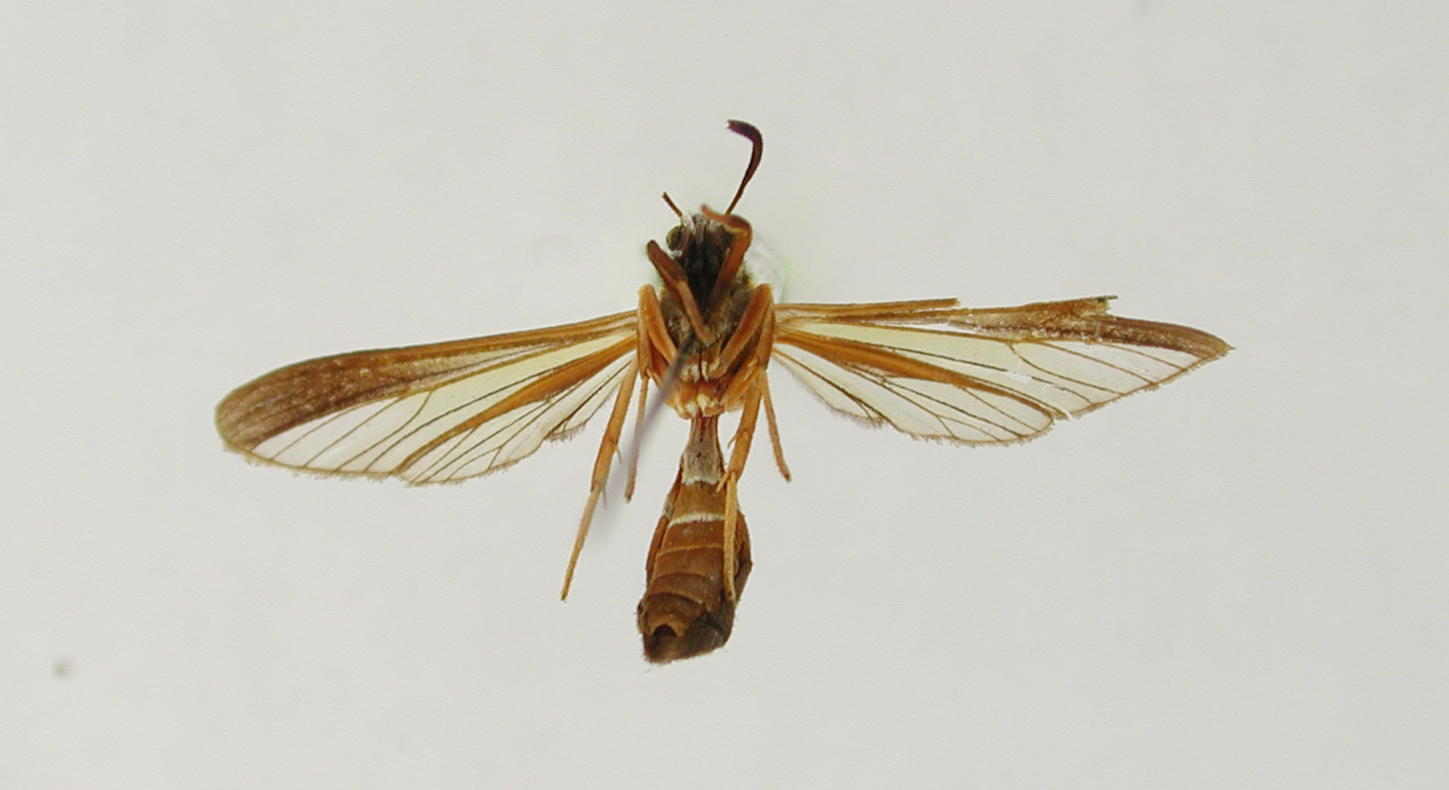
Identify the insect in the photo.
Pseudosphex aurifera
